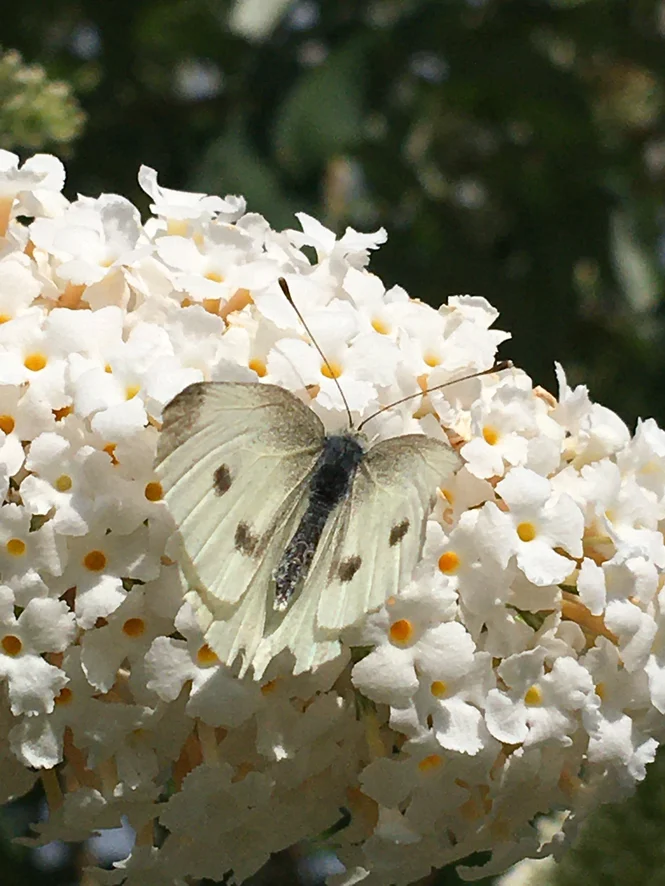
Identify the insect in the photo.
Pieris rapae
